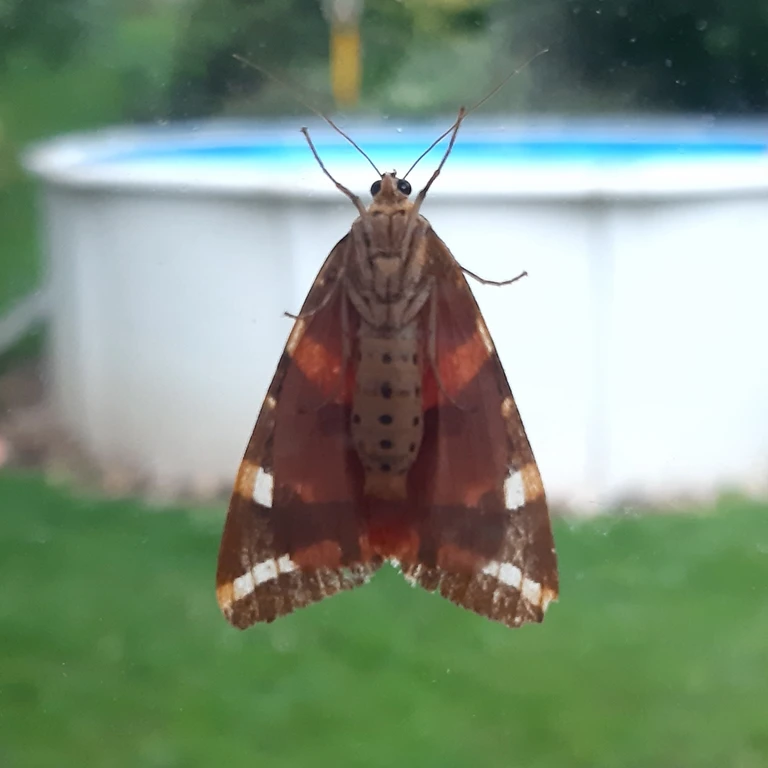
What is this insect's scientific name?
Euplagia quadripunctaria
